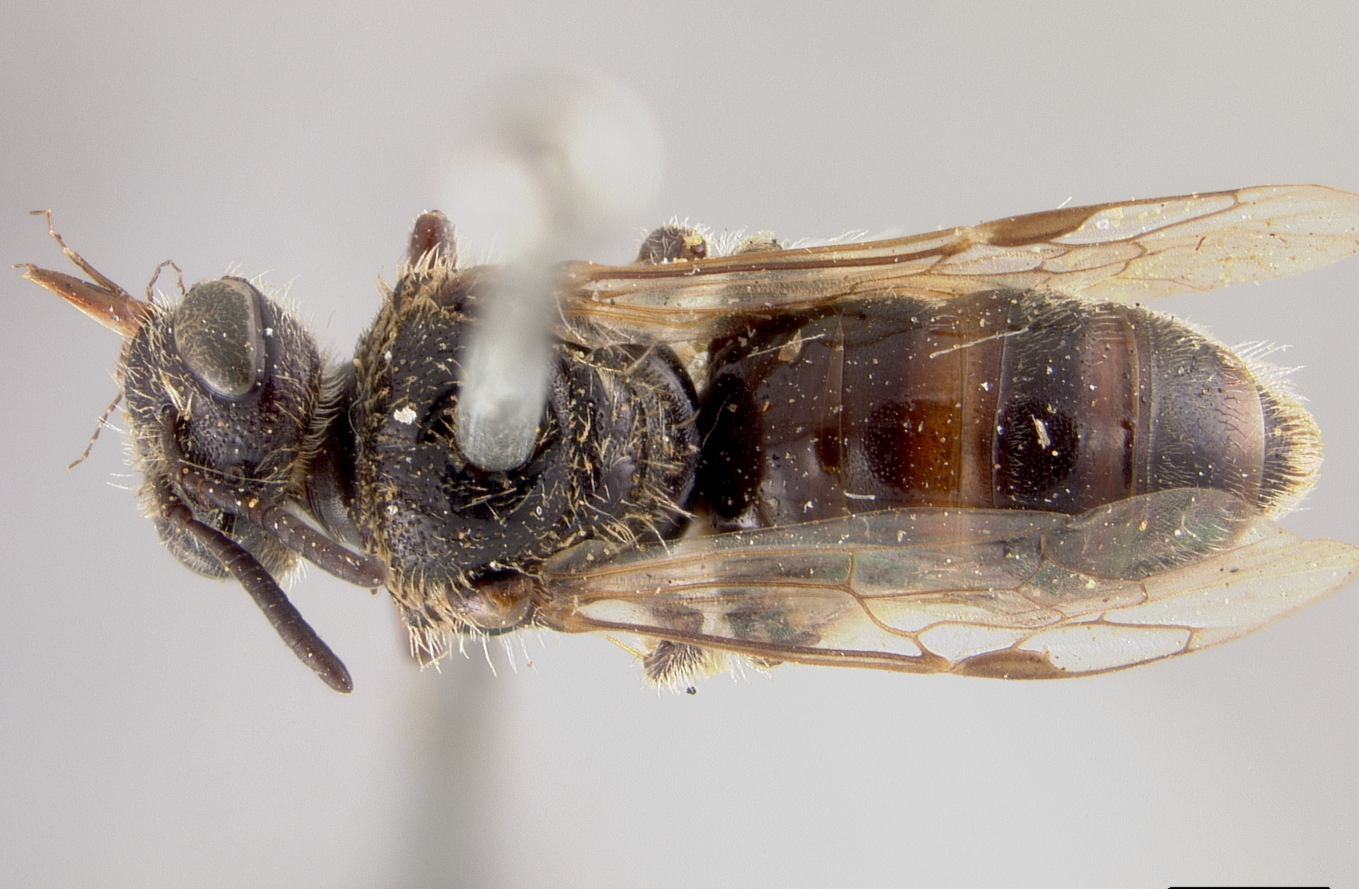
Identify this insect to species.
Panurginus nitescens
